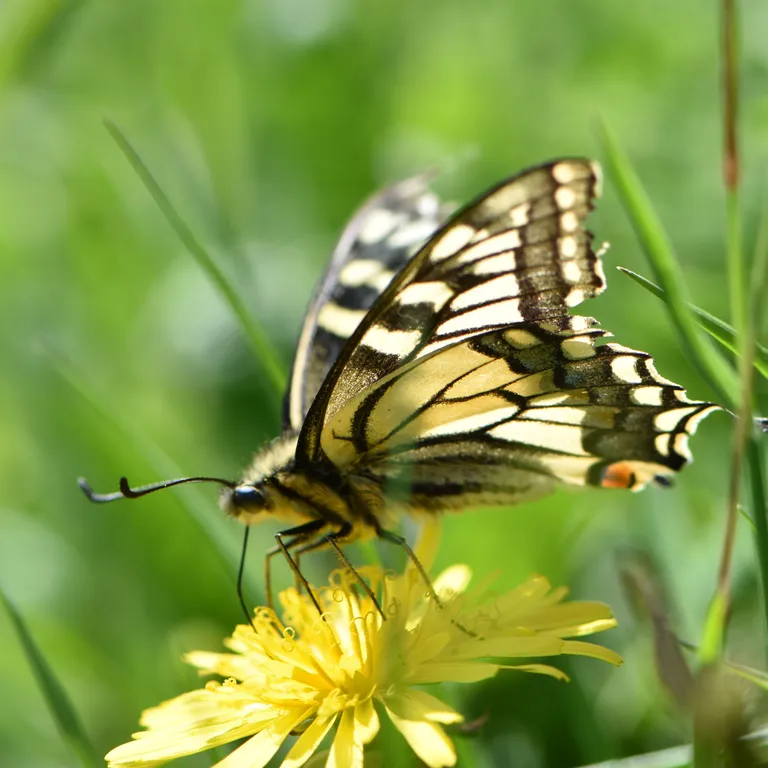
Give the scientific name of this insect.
Papilio machaon
